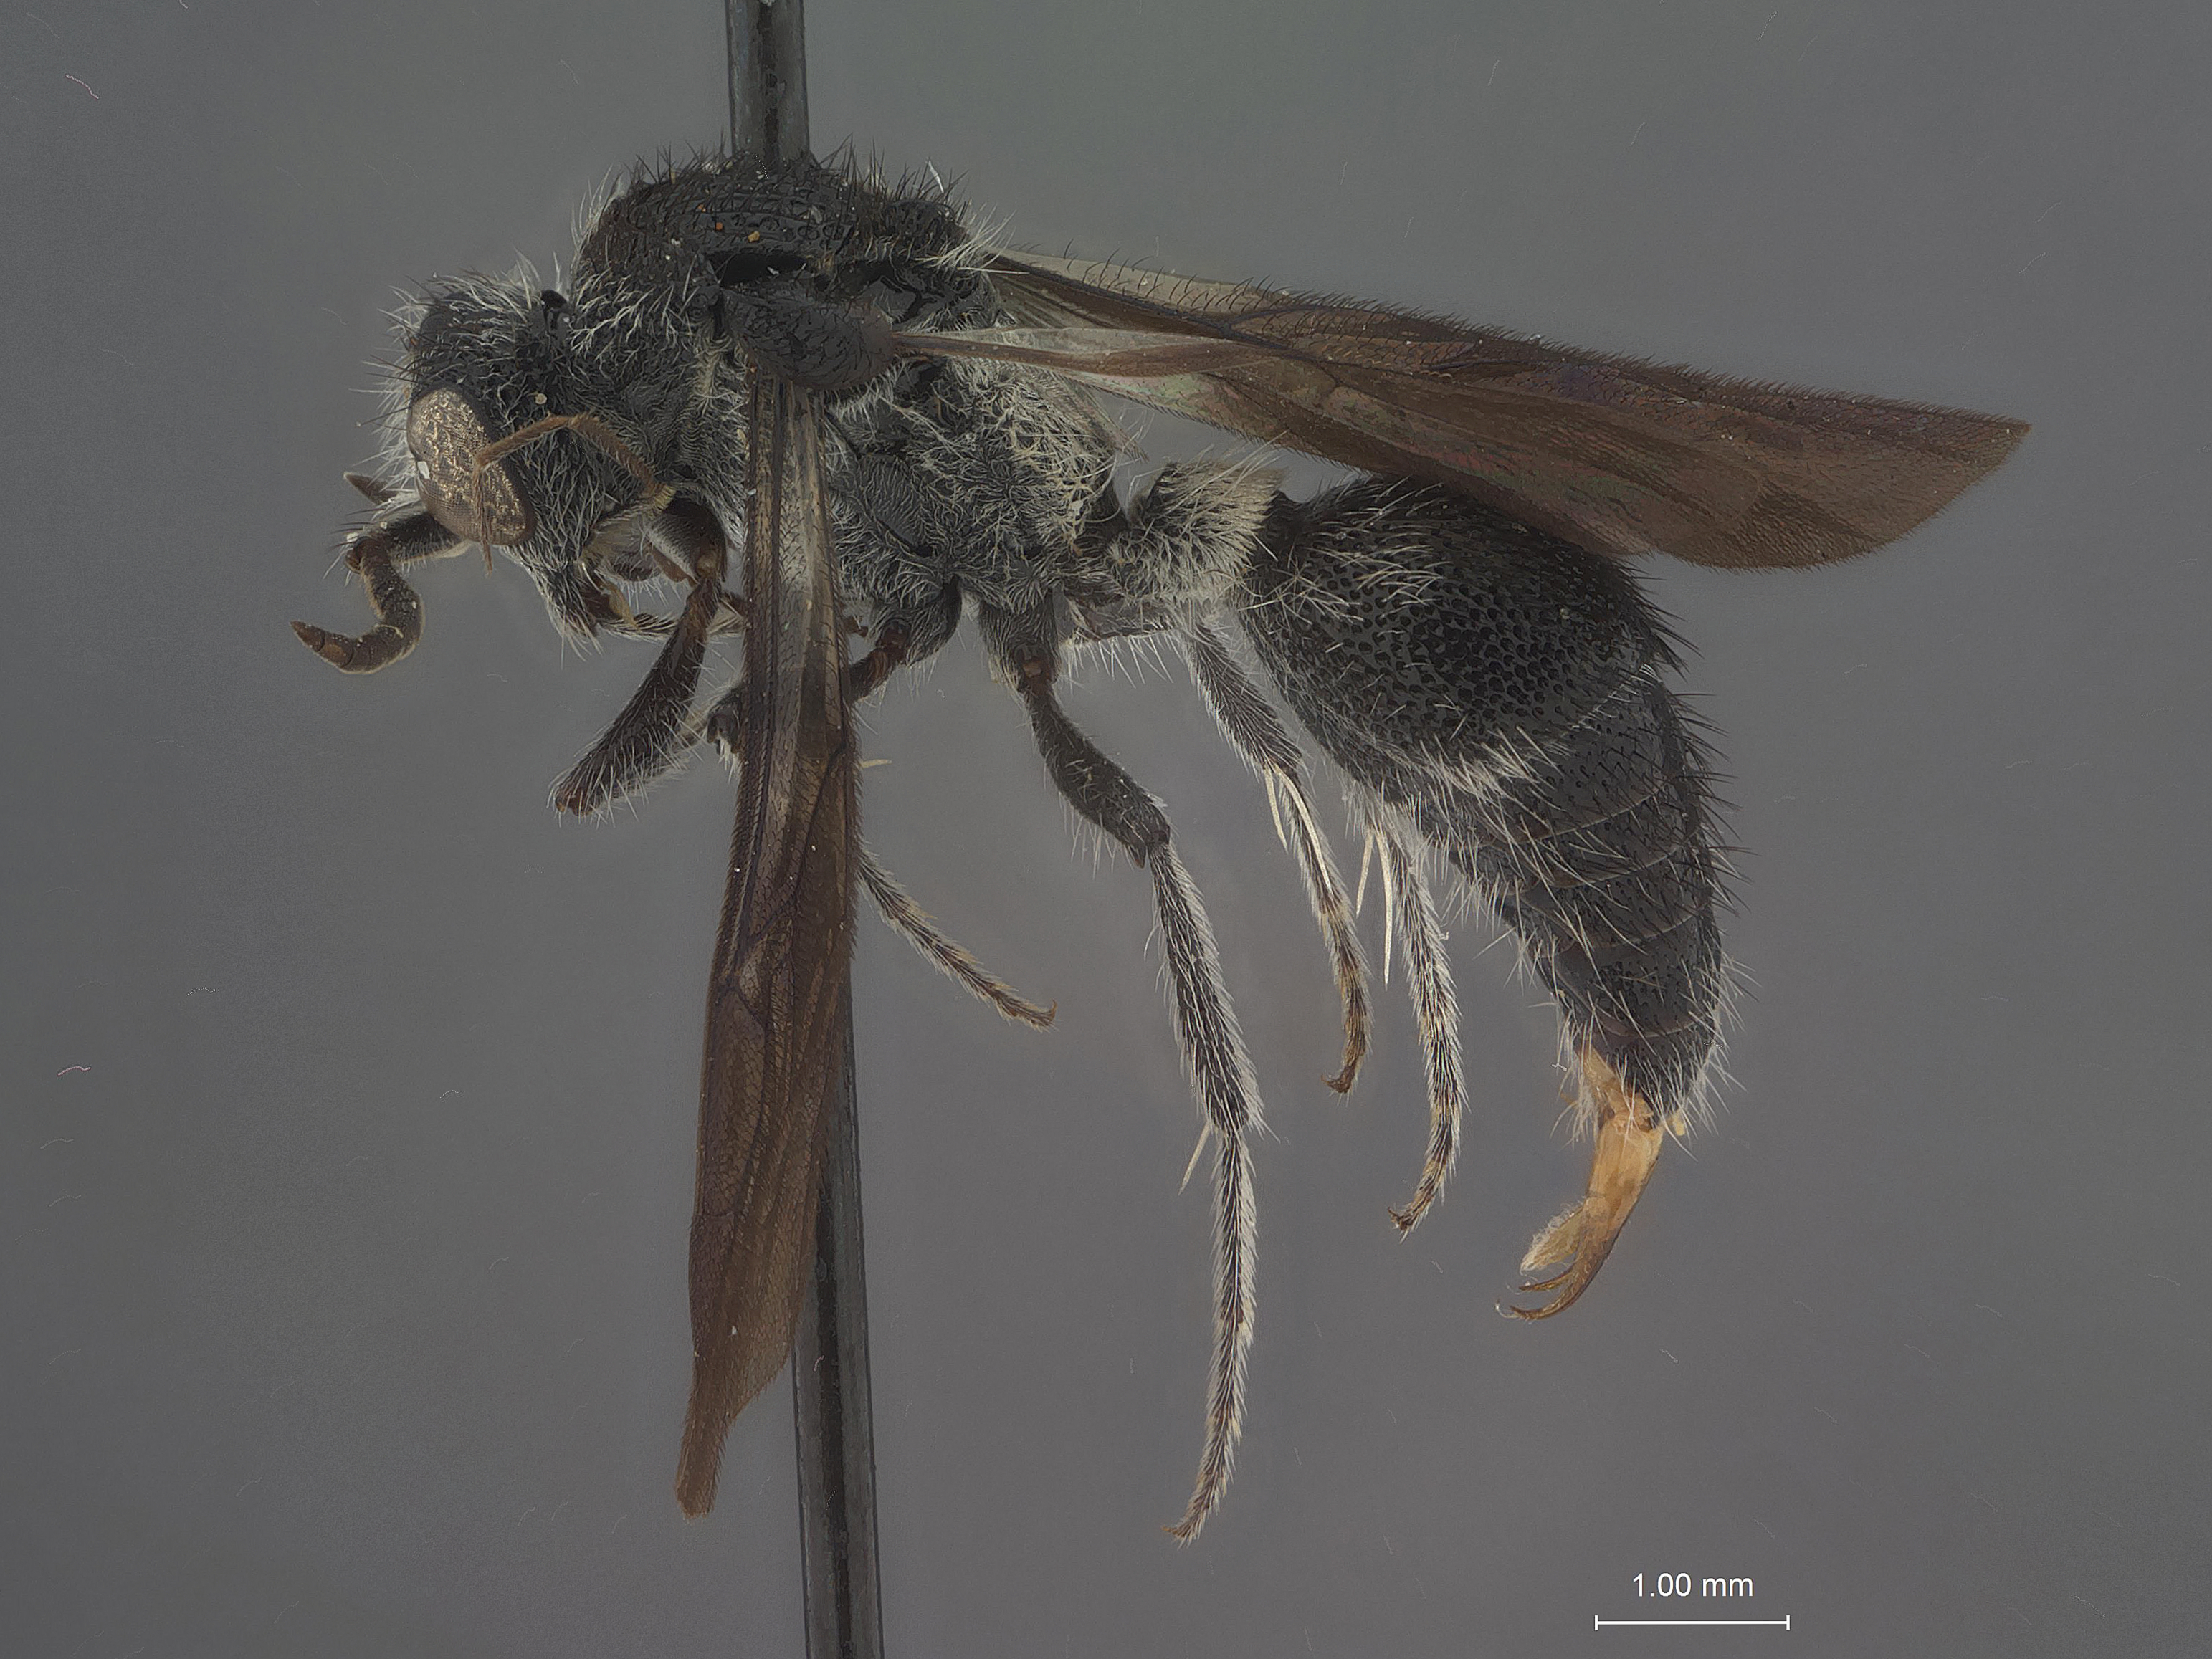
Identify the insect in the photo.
Ephuta scutellata
